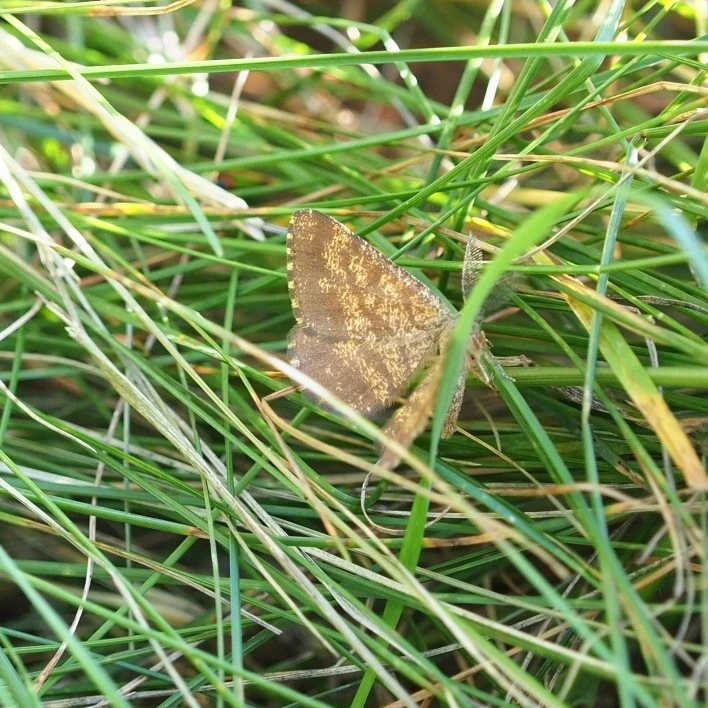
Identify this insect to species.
Ematurga atomaria
